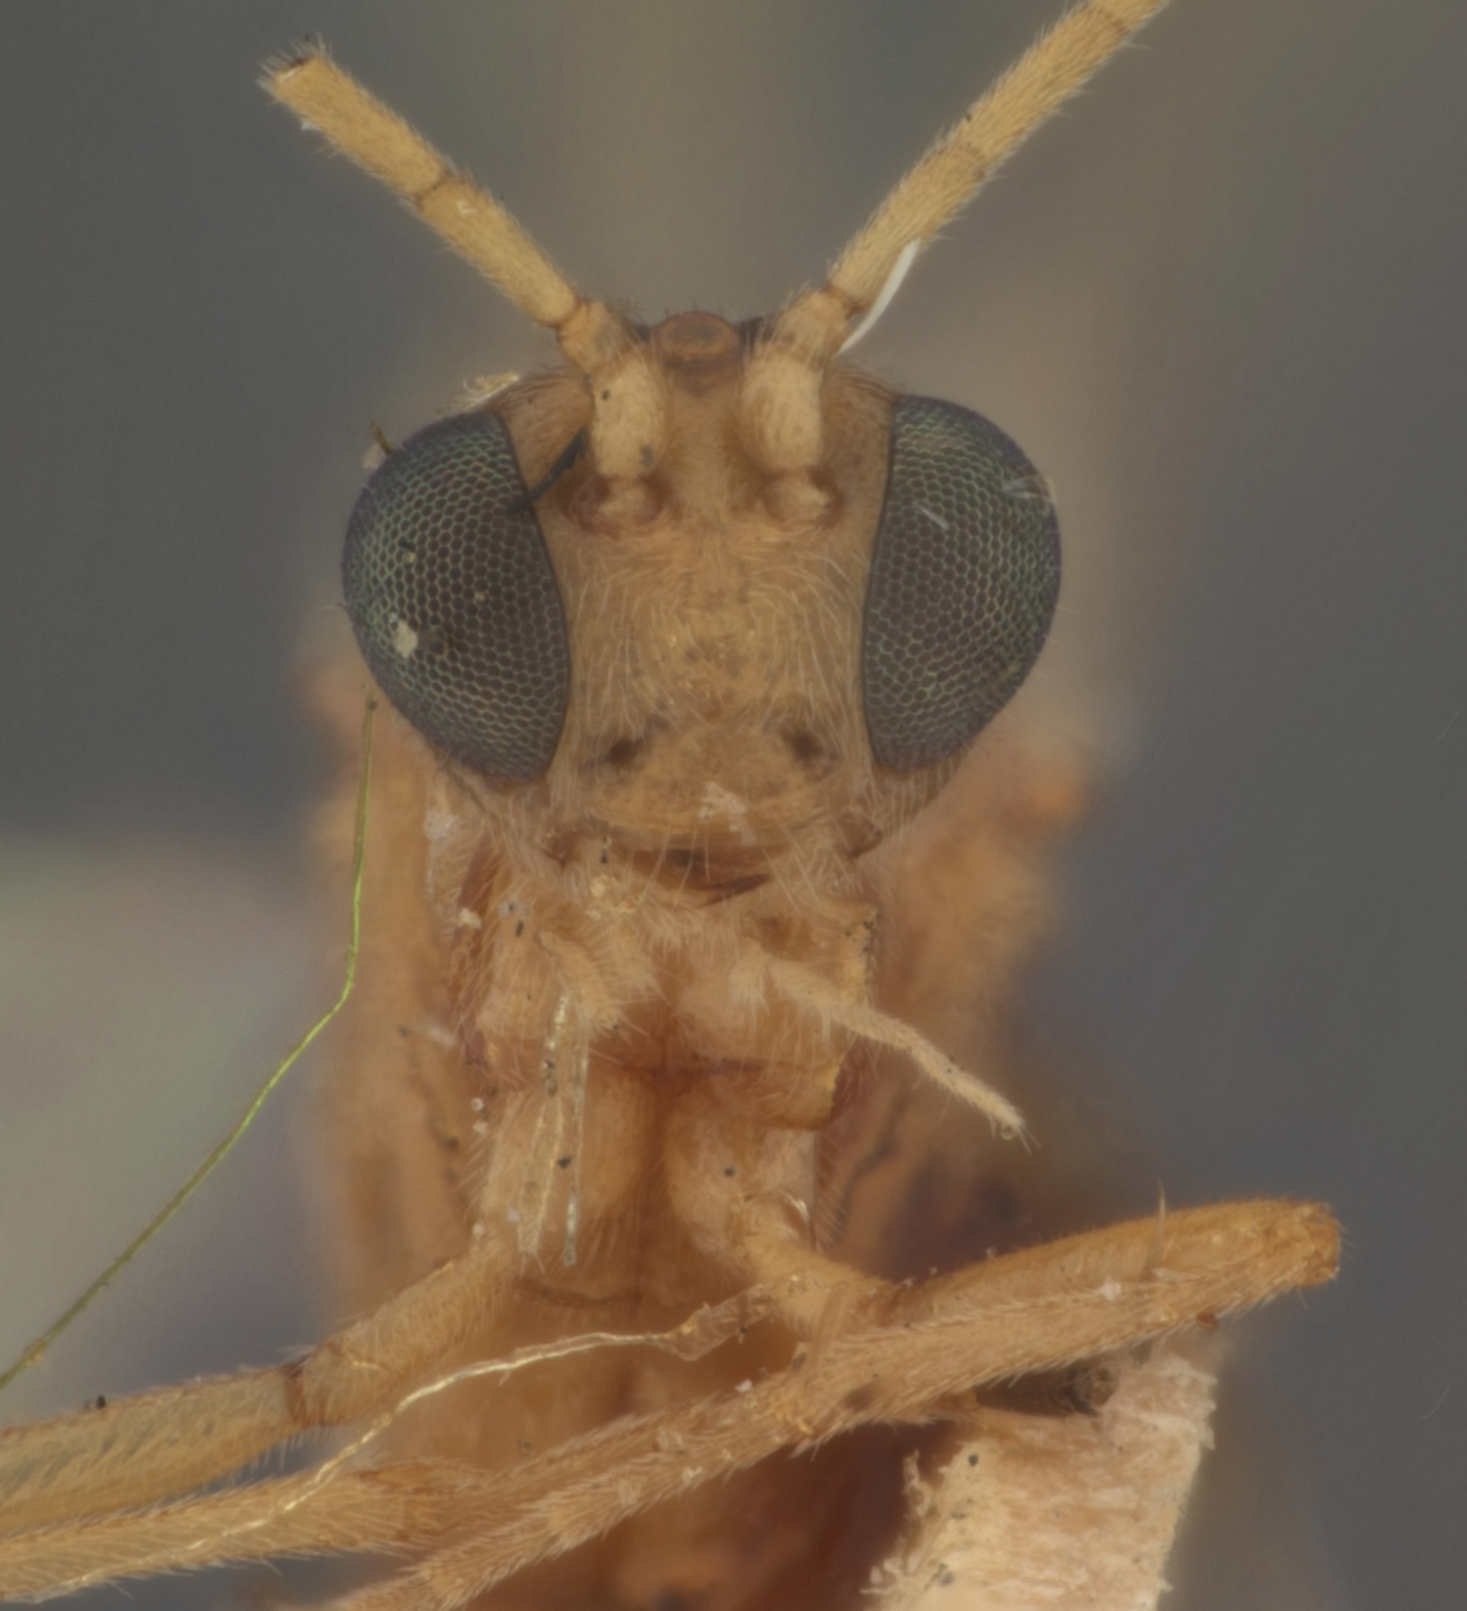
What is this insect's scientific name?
Meteorus mamestrae
